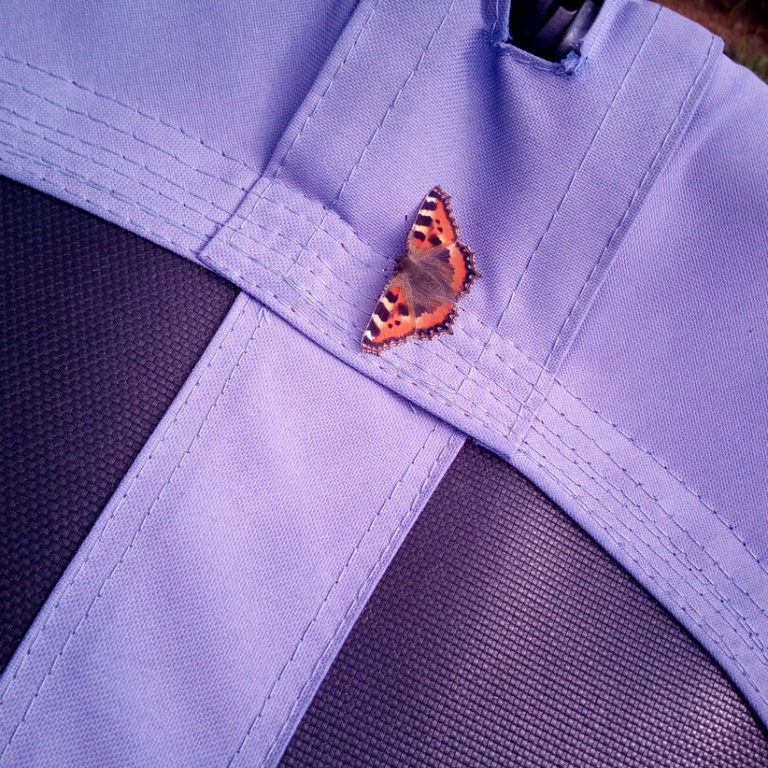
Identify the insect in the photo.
Aglais urticae
